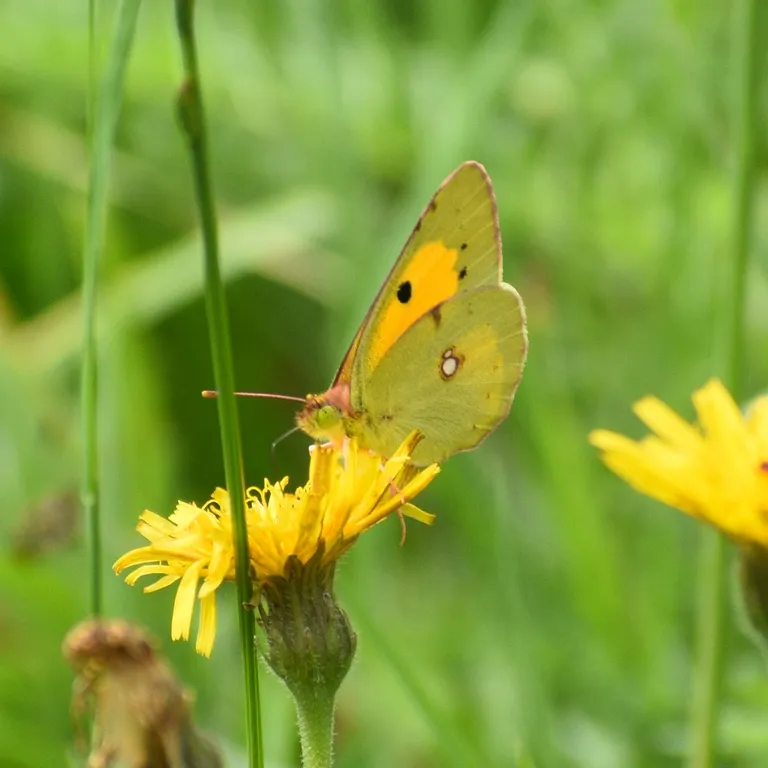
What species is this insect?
Colias croceus
